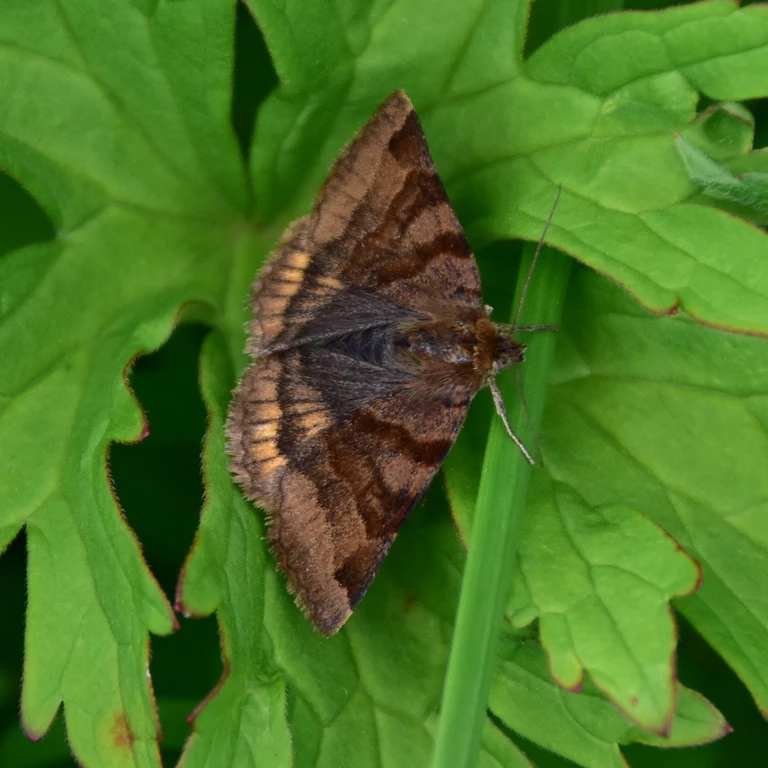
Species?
Euclidia glyphica
